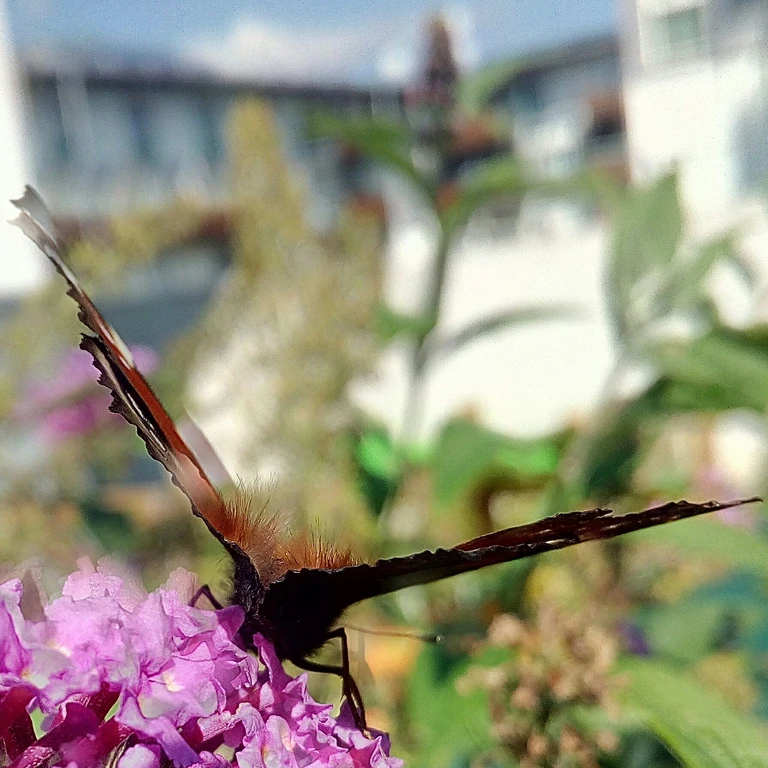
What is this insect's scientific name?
Aglais io
